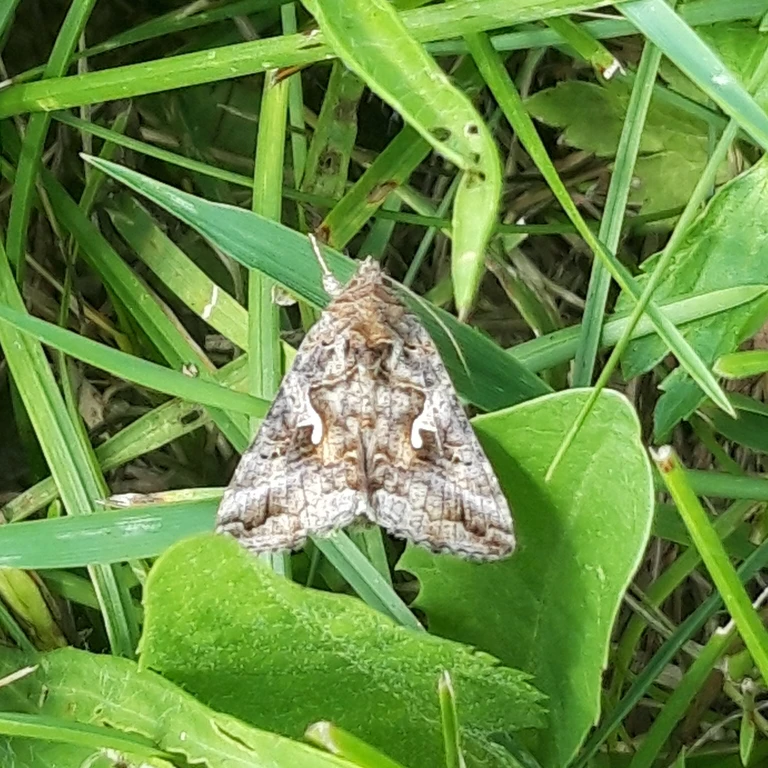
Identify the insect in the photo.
Autographa gamma
